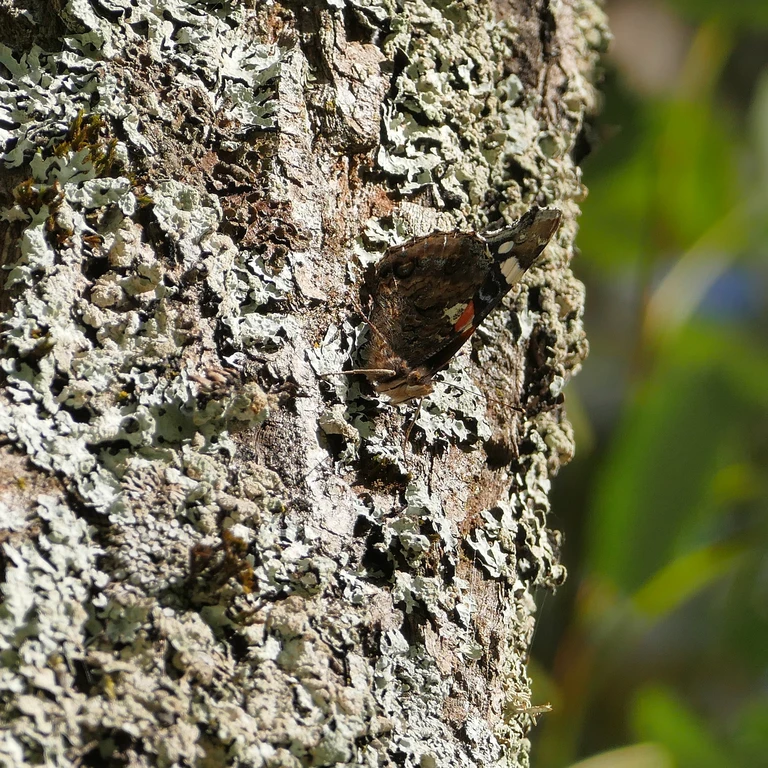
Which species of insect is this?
Vanessa atalanta
